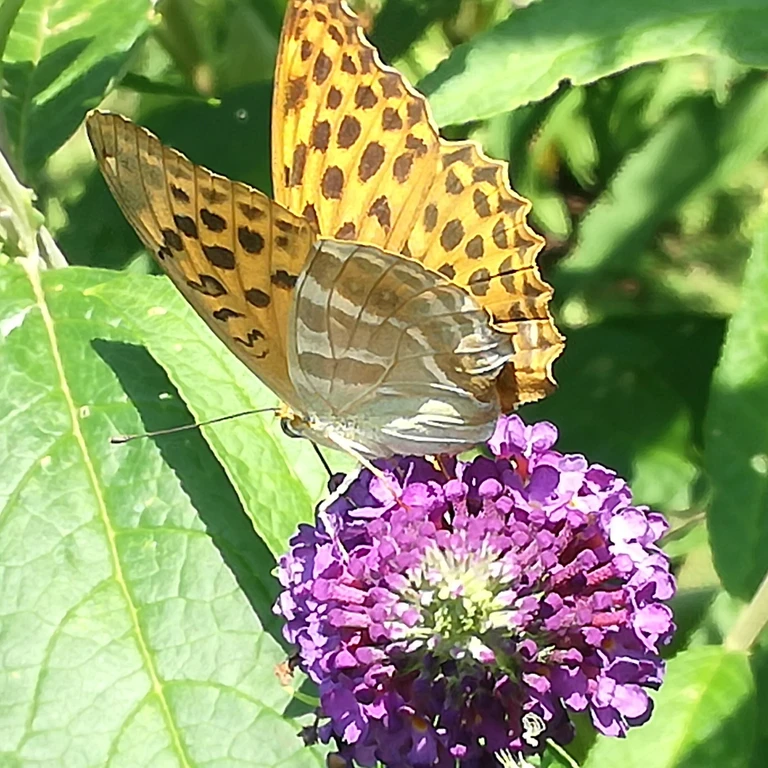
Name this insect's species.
Argynnis paphia
